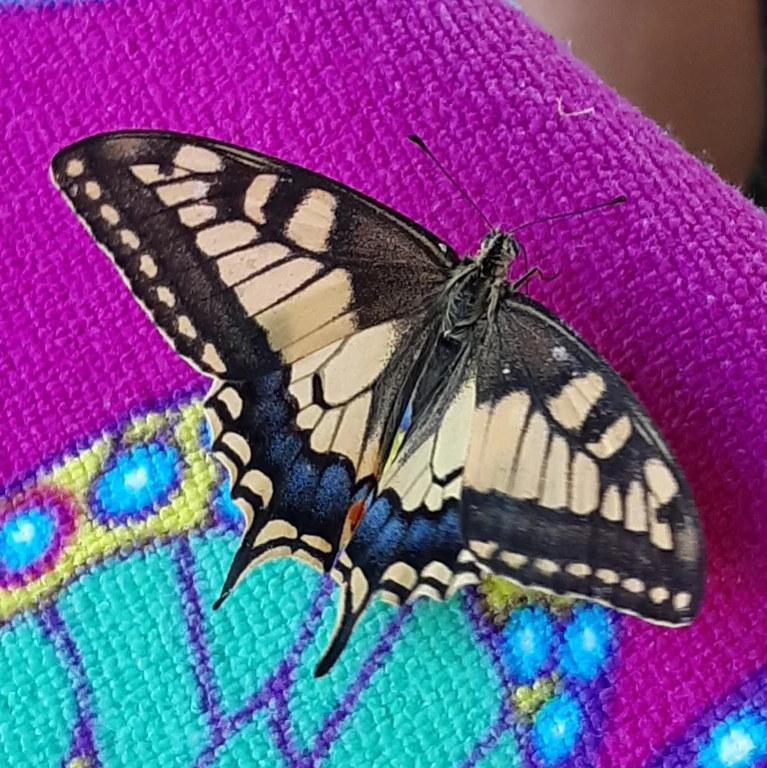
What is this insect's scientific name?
Papilio machaon
